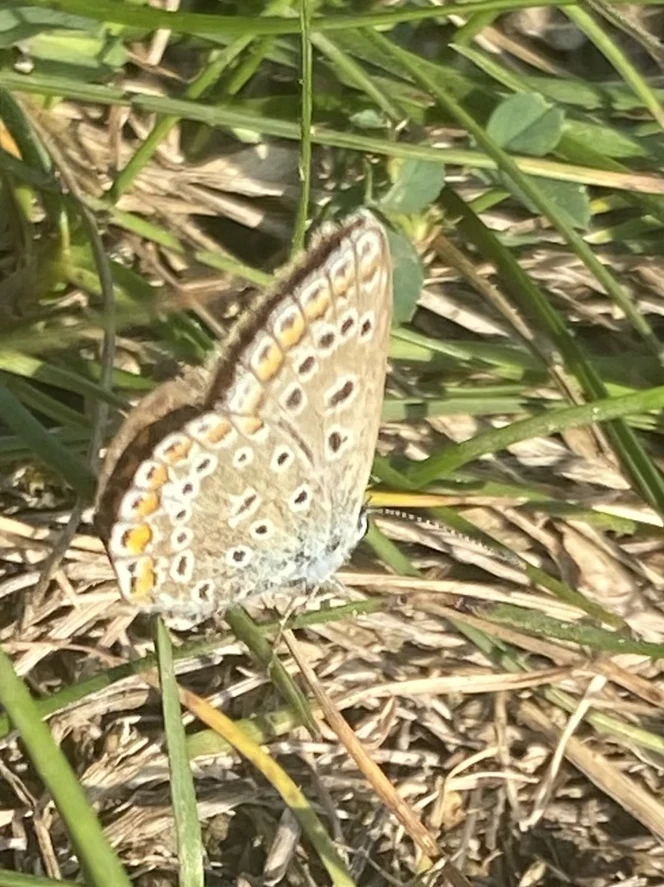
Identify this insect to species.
Polyommatus icarus
